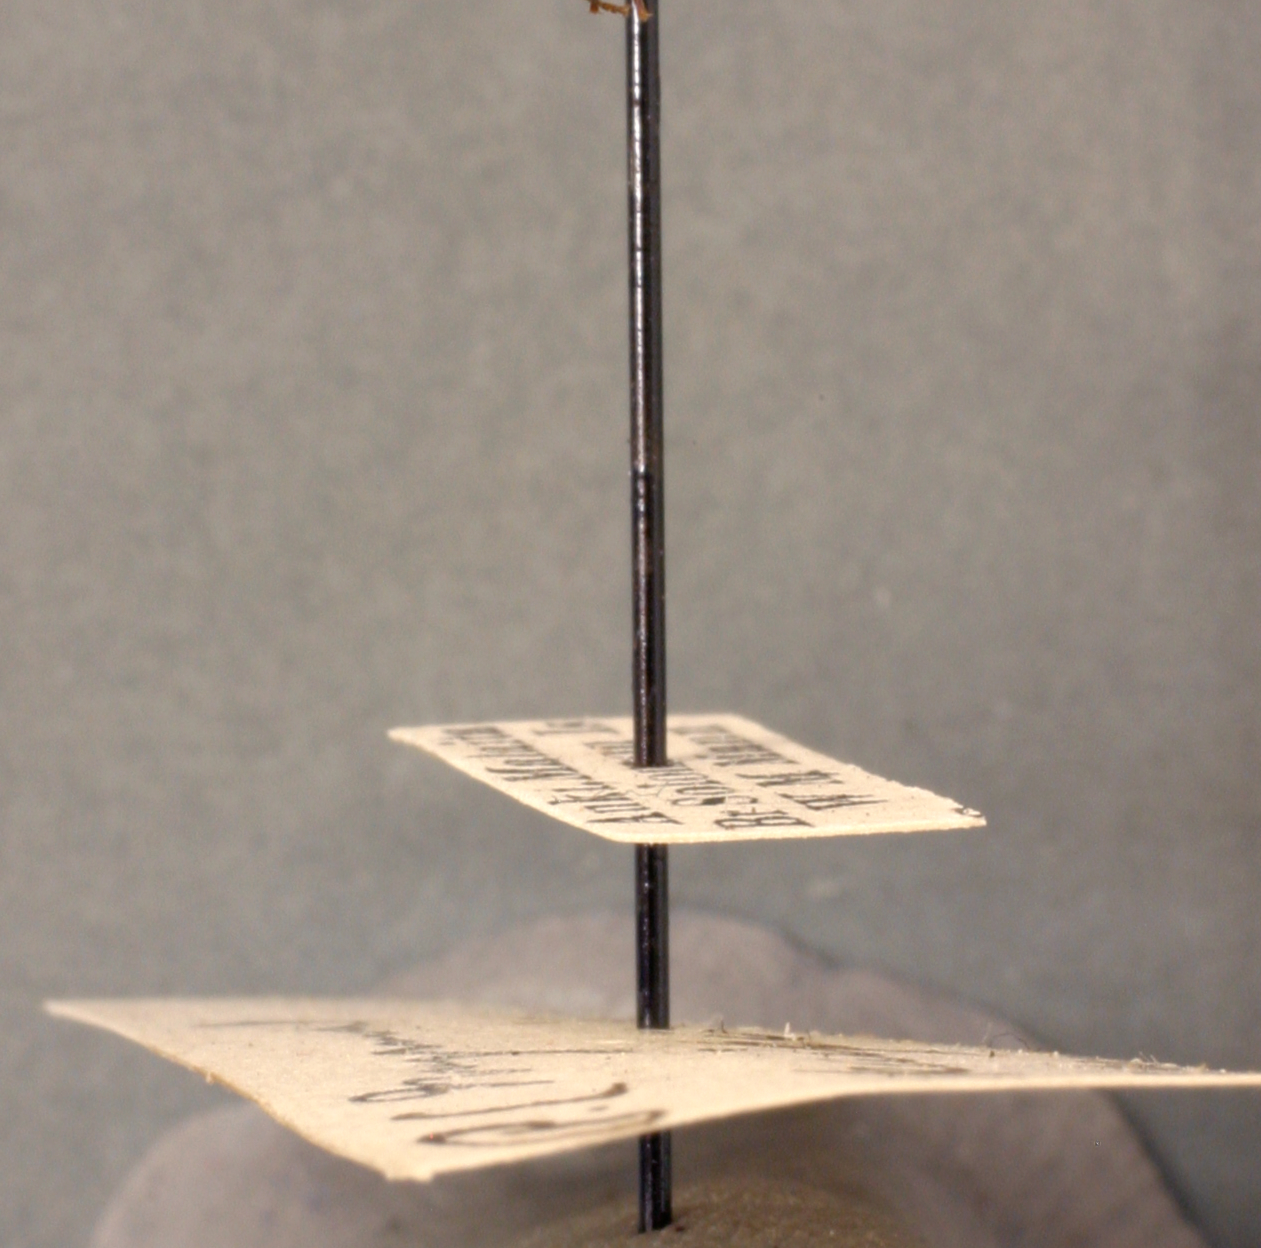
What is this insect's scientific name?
Polyrhachis kaipi
